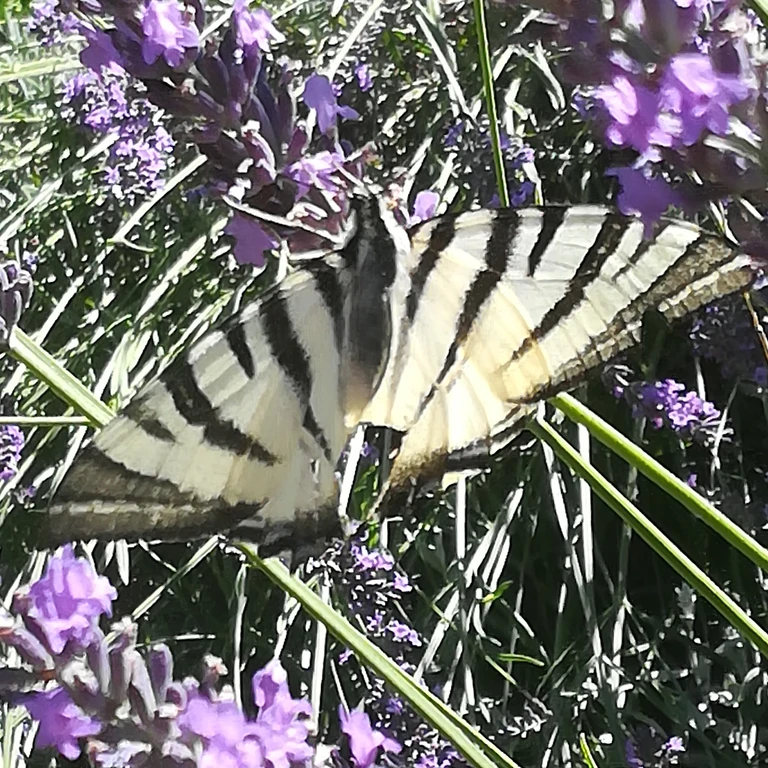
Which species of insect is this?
Iphiclides podalirius
